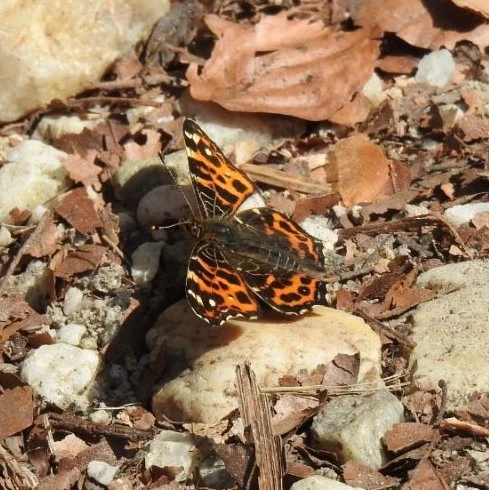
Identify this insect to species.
Araschnia levana
